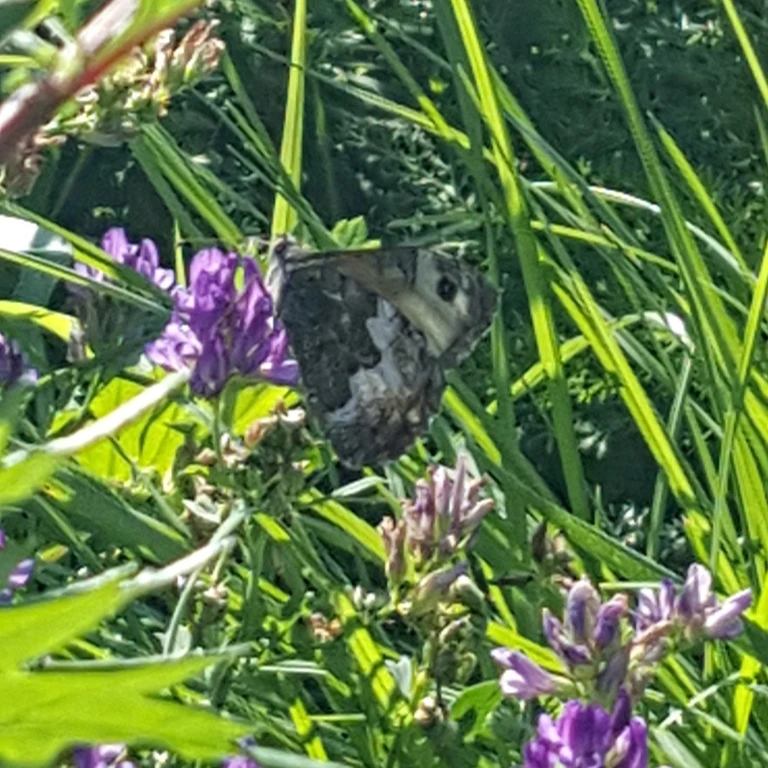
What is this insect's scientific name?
Hipparchia semele
